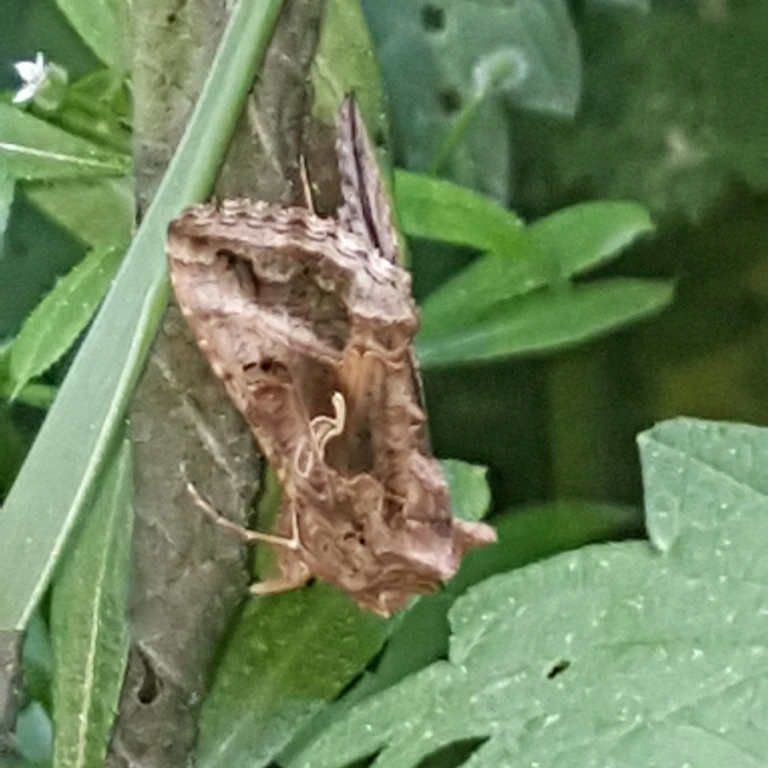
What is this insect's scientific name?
Autographa gamma
